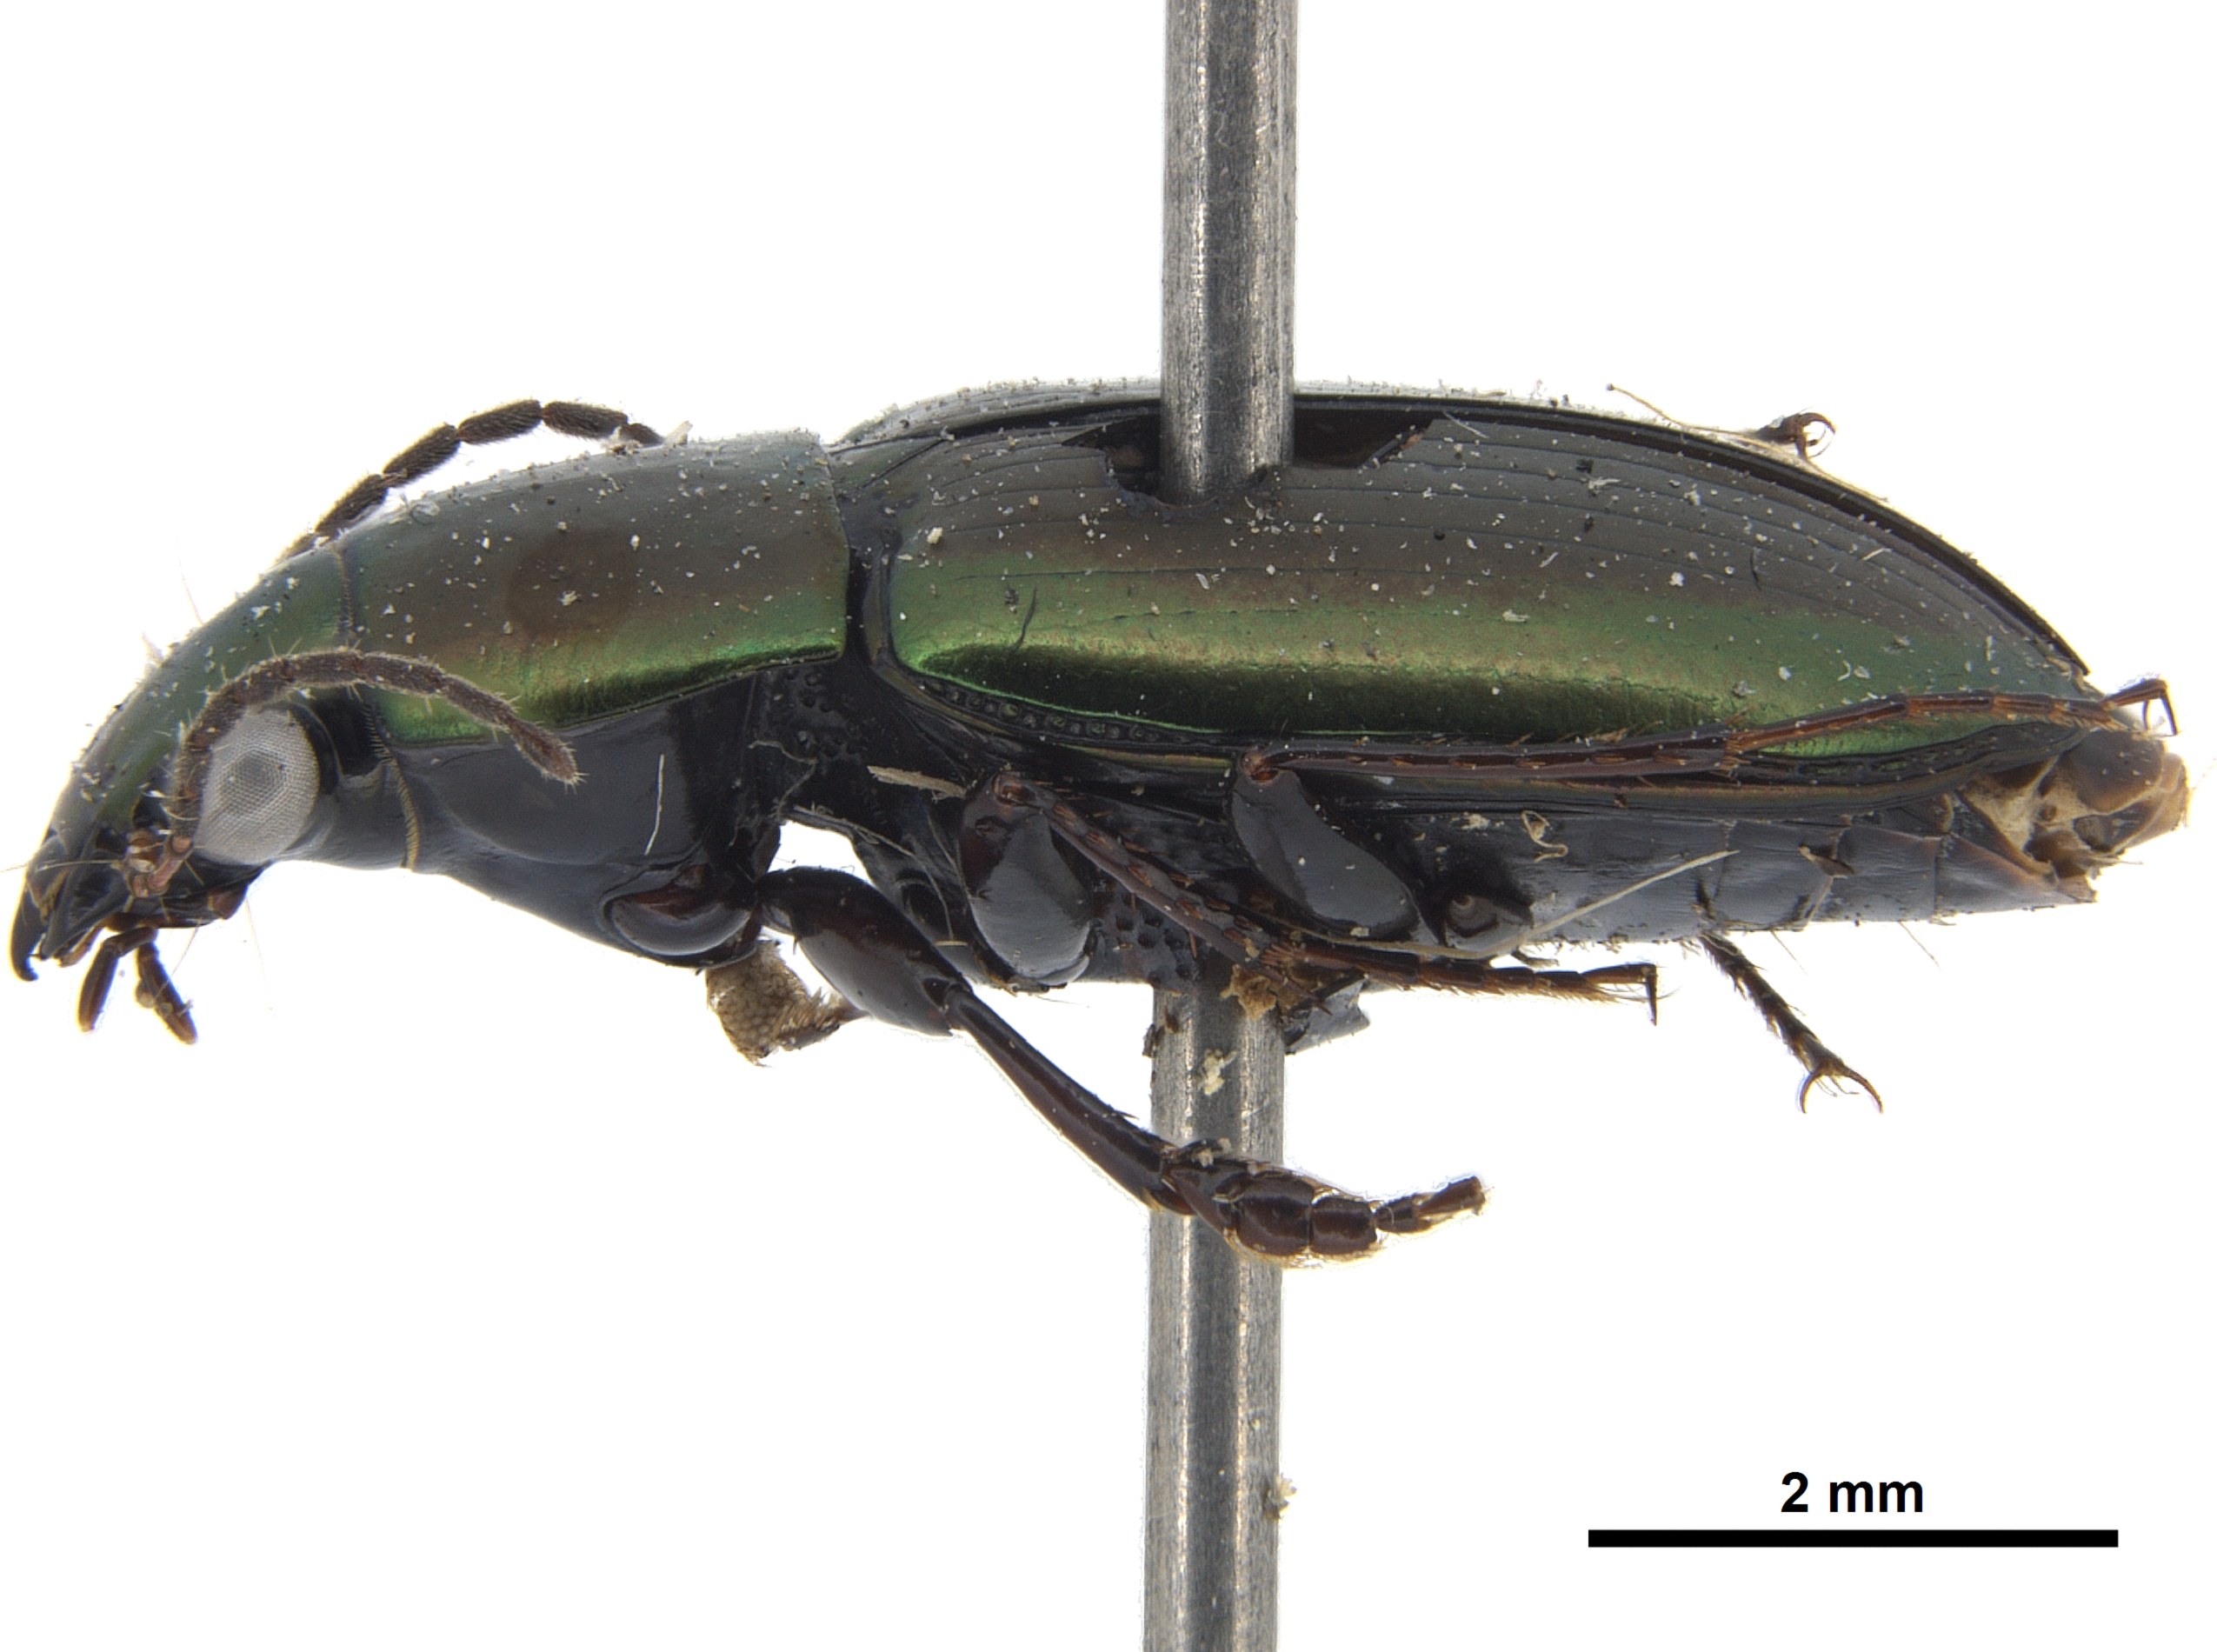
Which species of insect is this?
Stenocrepis olivacea
